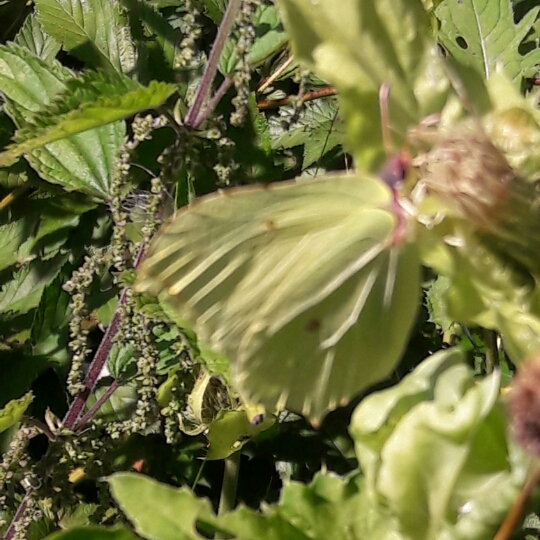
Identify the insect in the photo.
Gonepteryx rhamni
